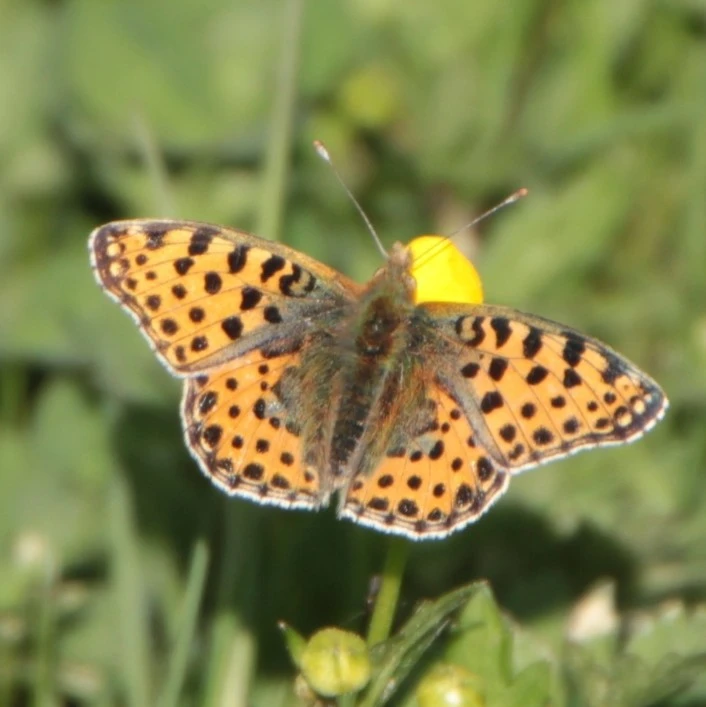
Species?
Issoria lathonia
